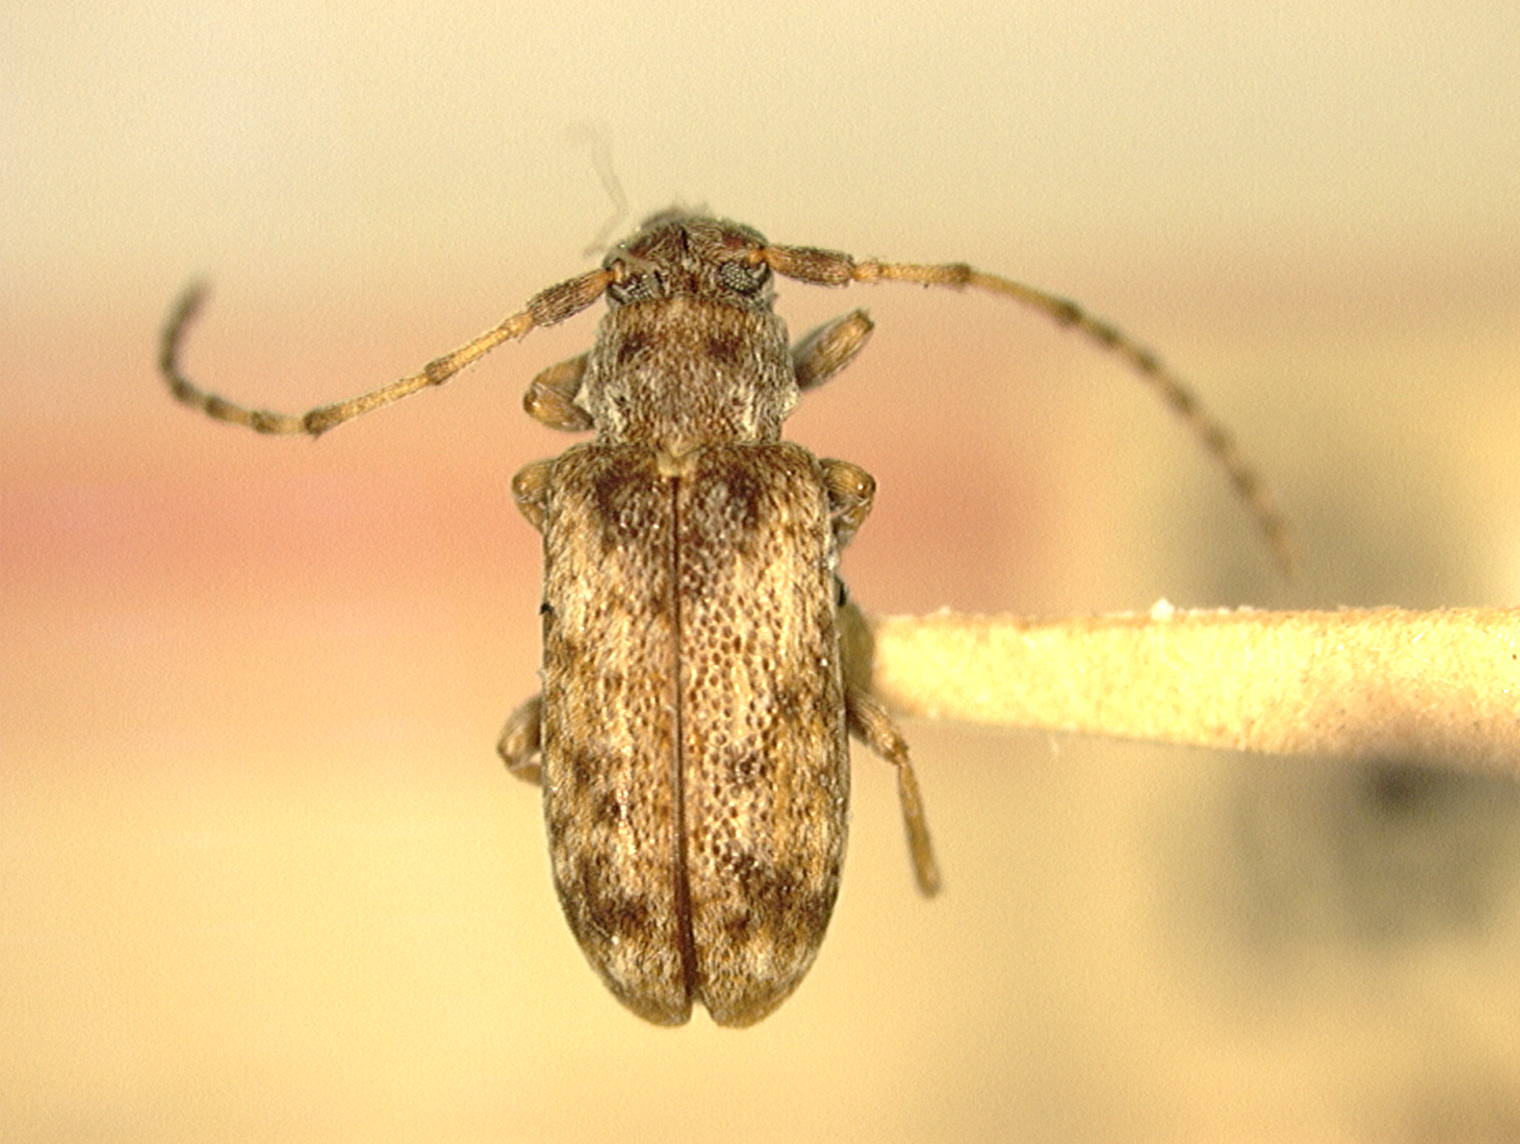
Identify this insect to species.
Pygmaeopsis viticola
